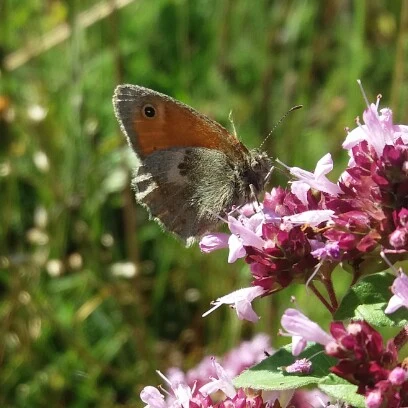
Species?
Coenonympha pamphilus
